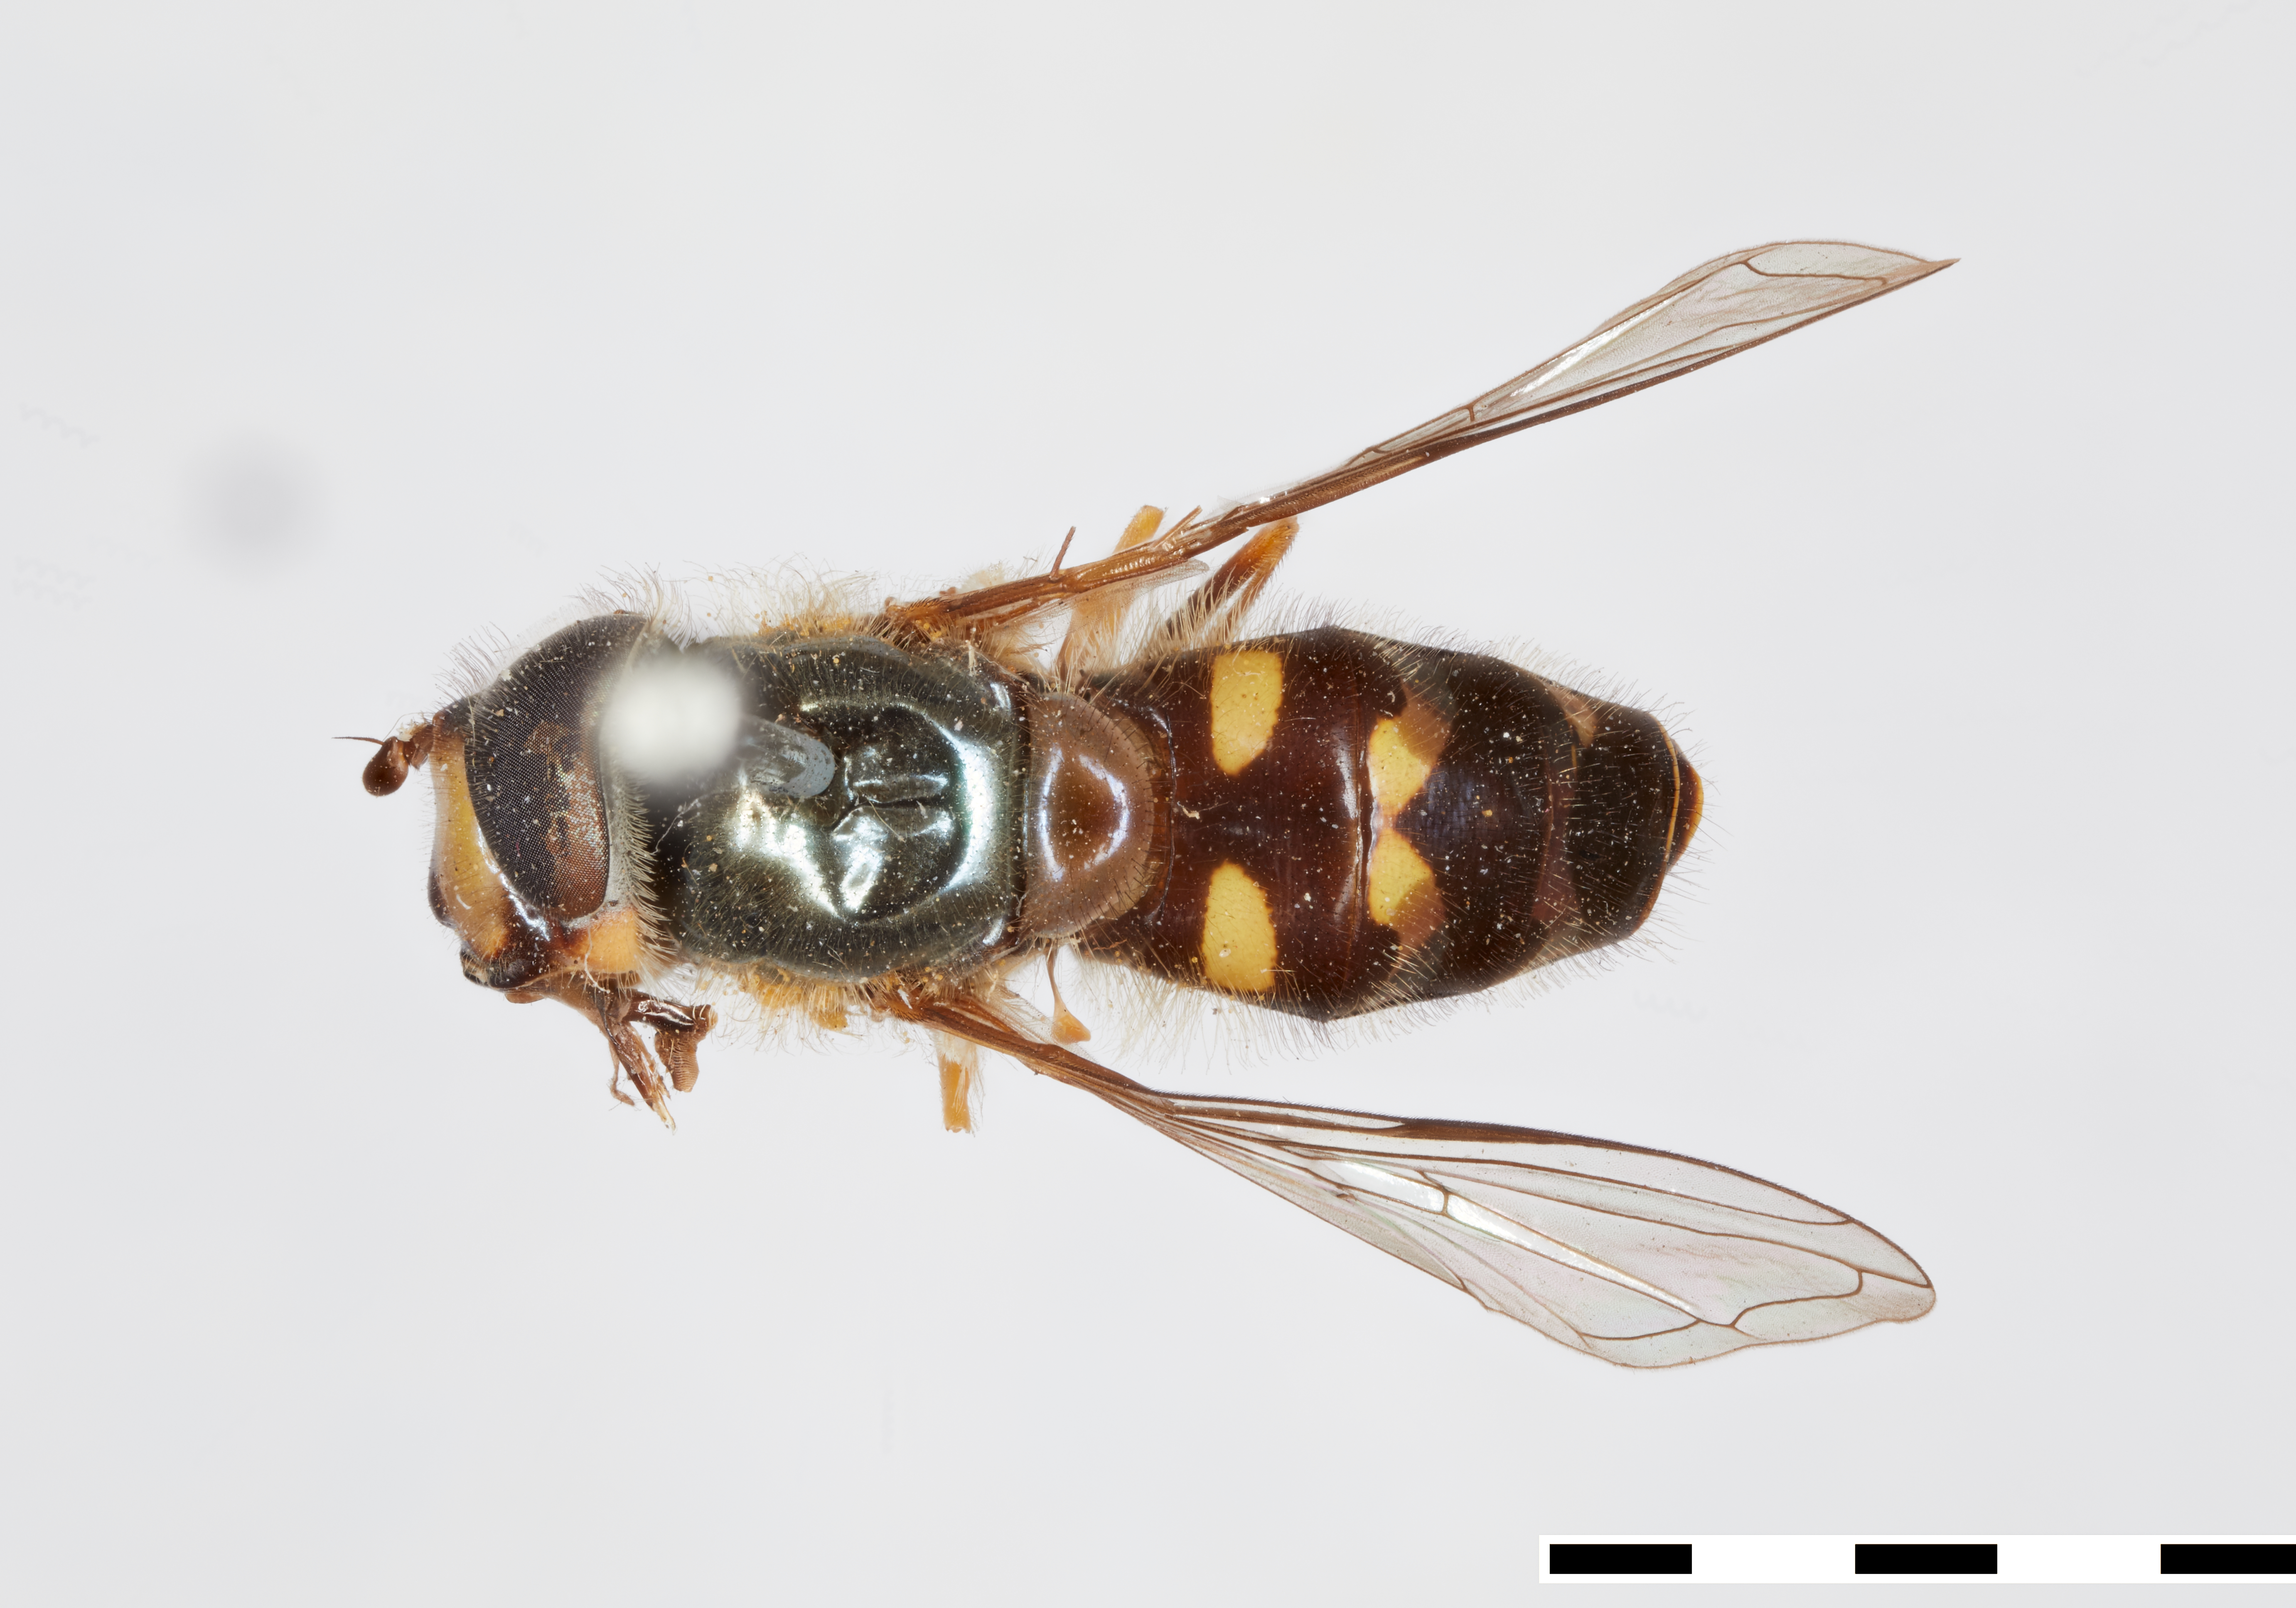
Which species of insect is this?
Syrphus creper
